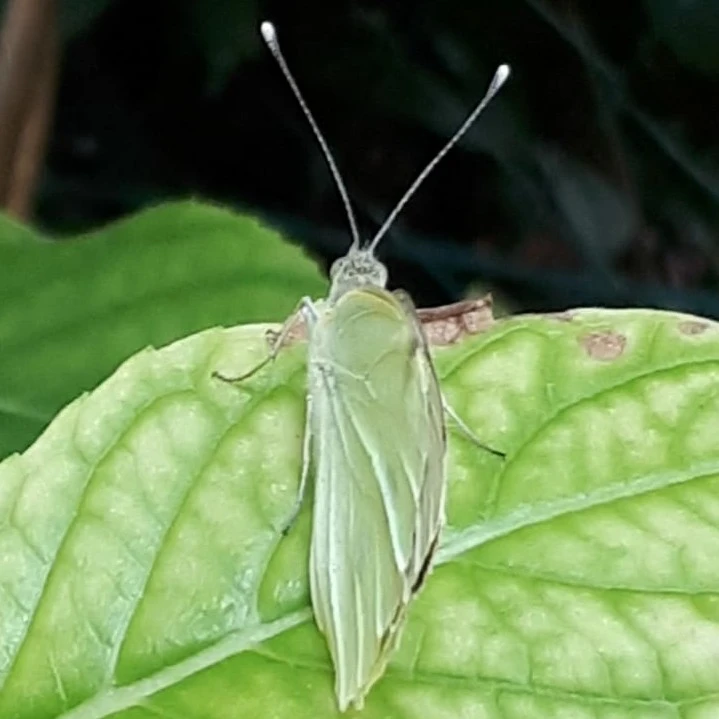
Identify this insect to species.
Pieris brassicae
